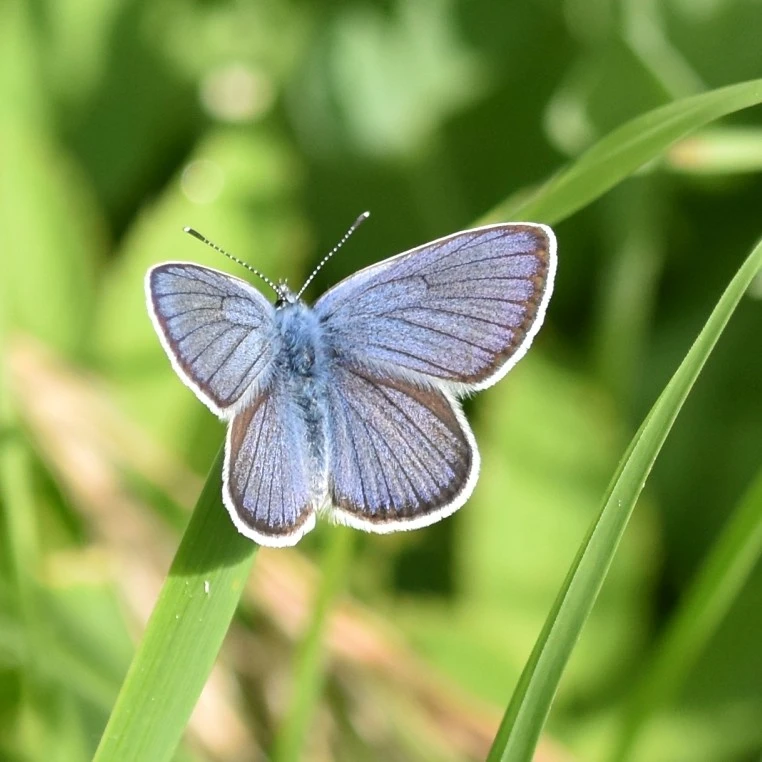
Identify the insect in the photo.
Cyaniris semiargus
